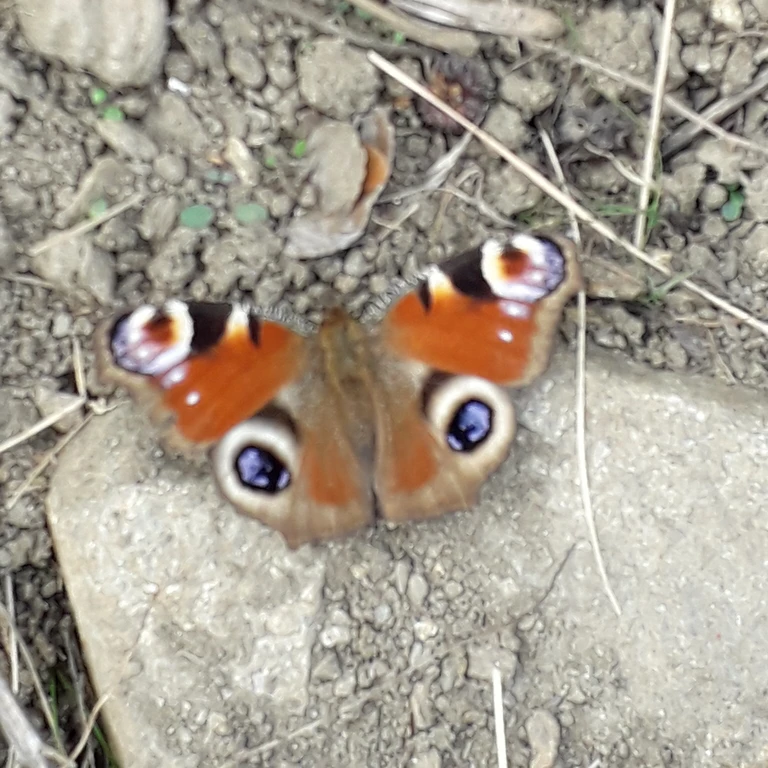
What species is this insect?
Aglais io
